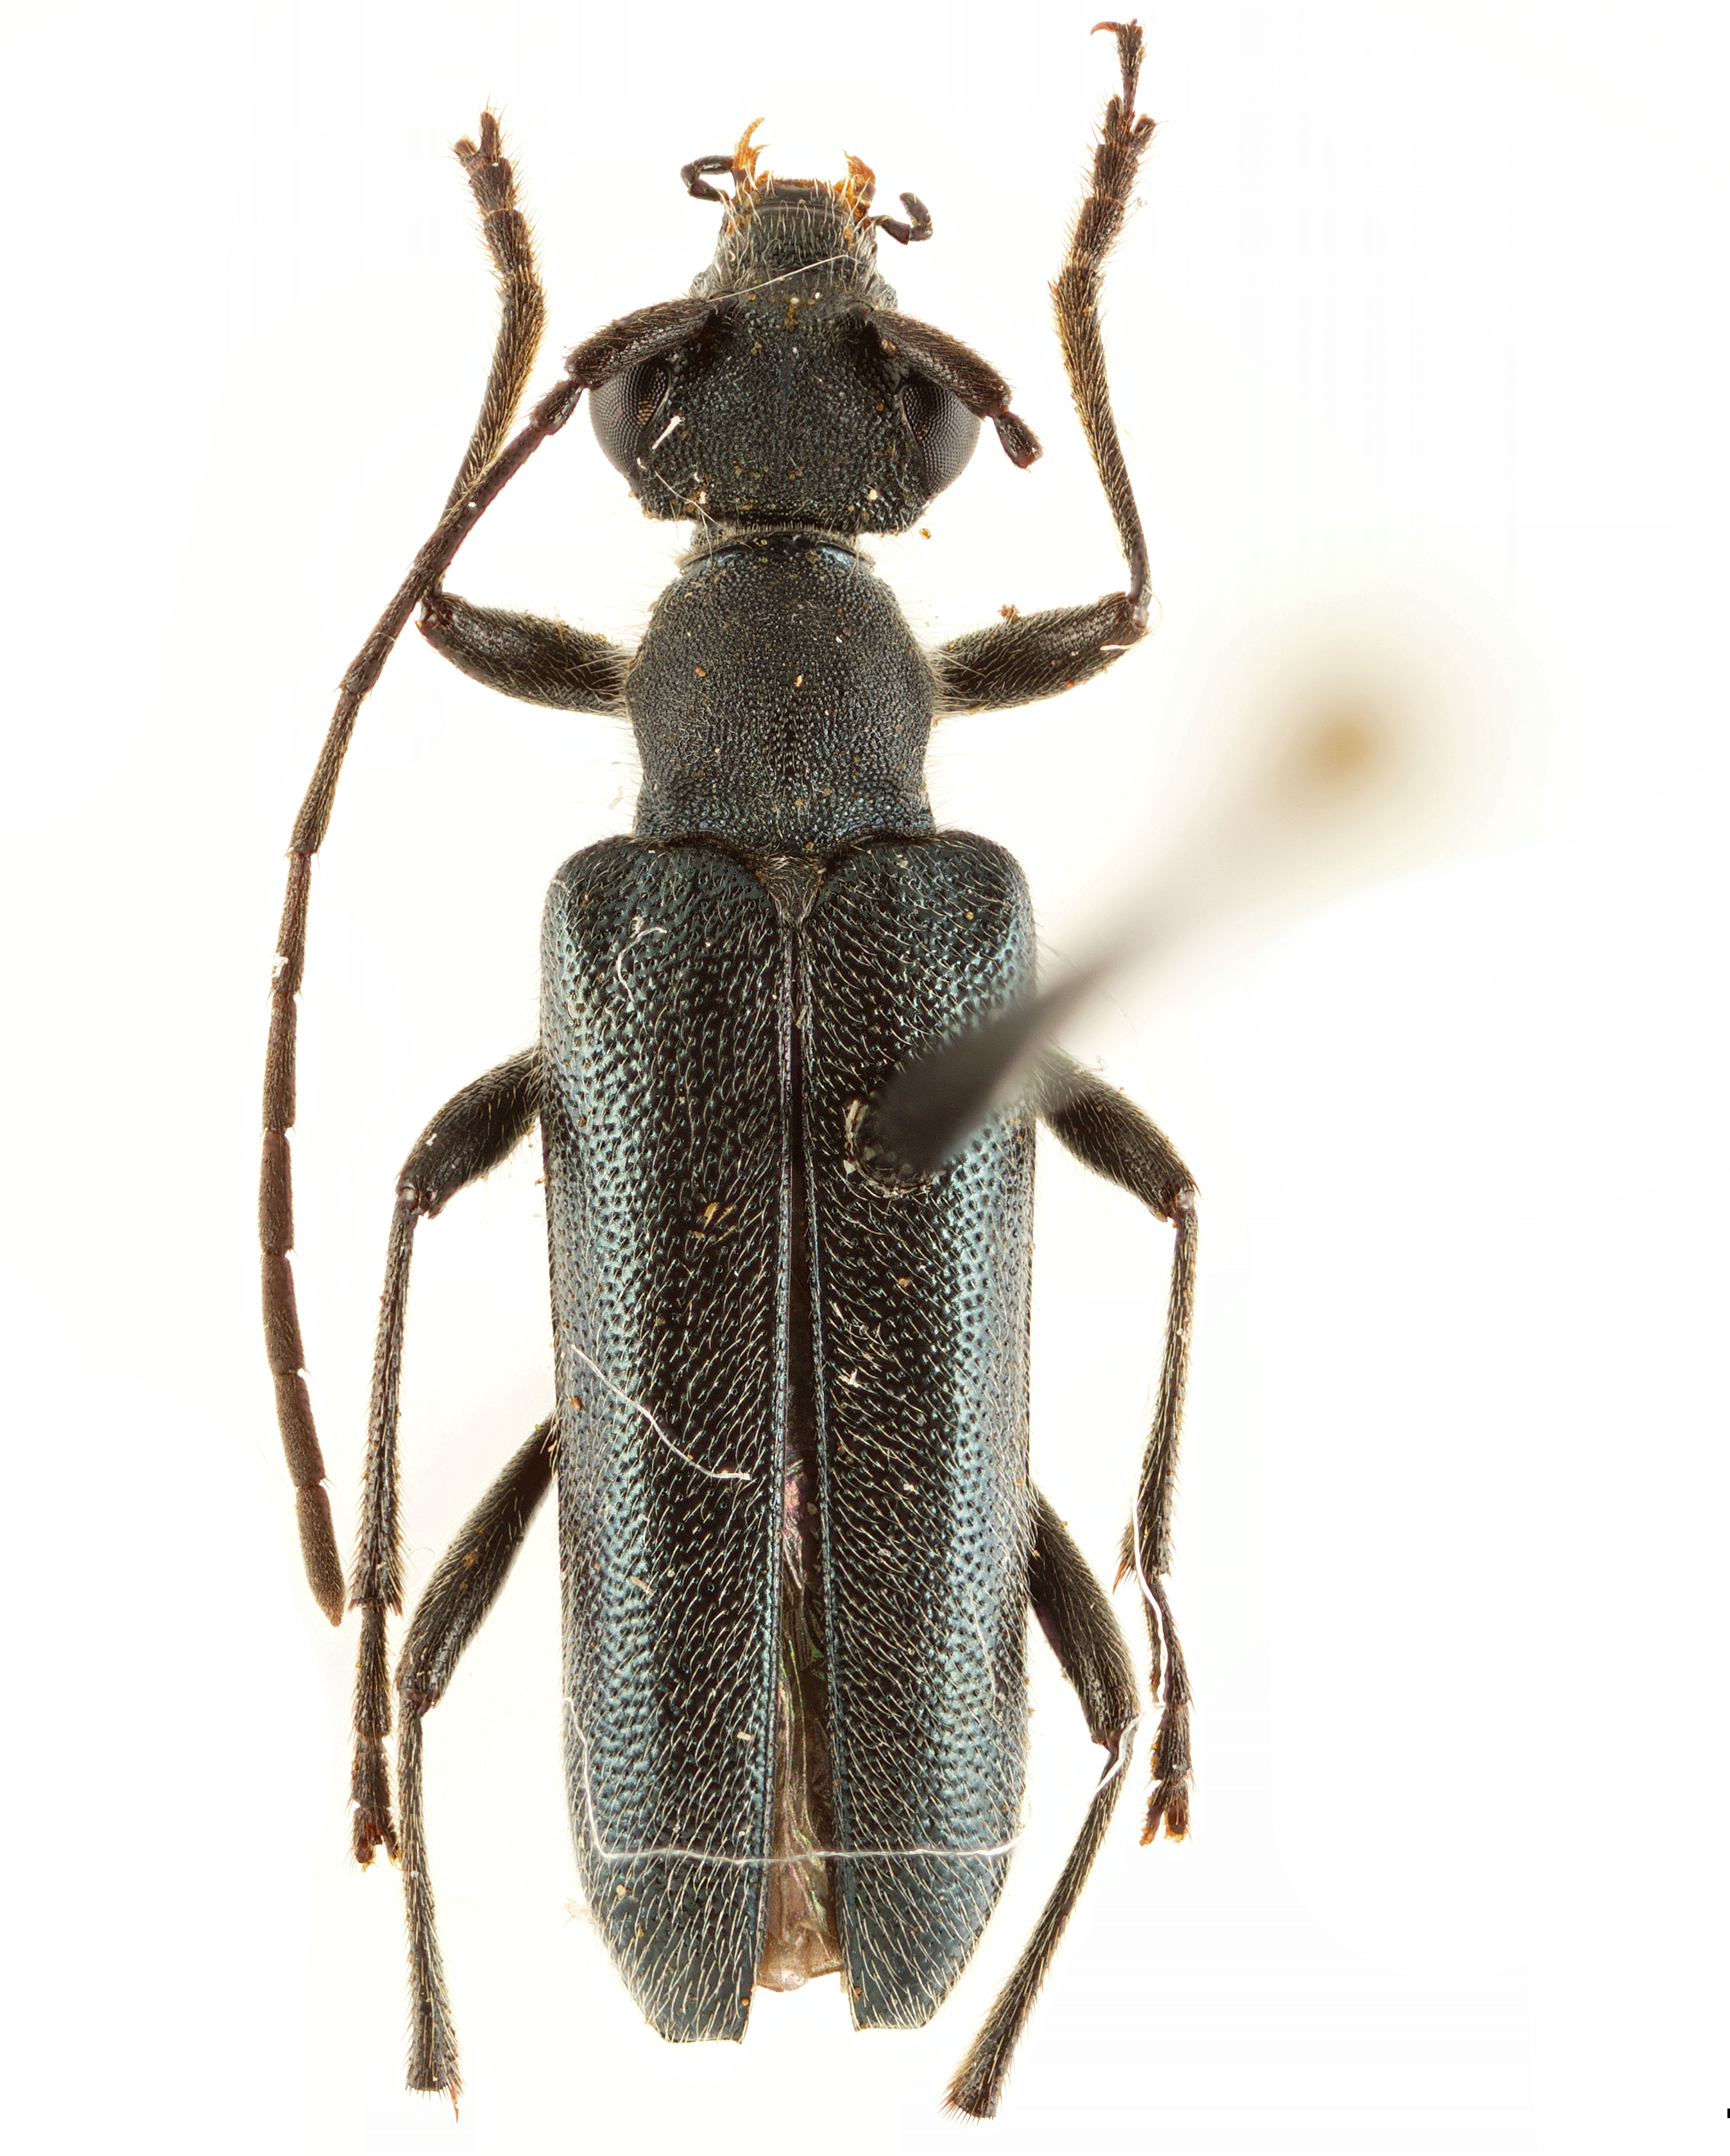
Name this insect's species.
Kanekoa azumensis
